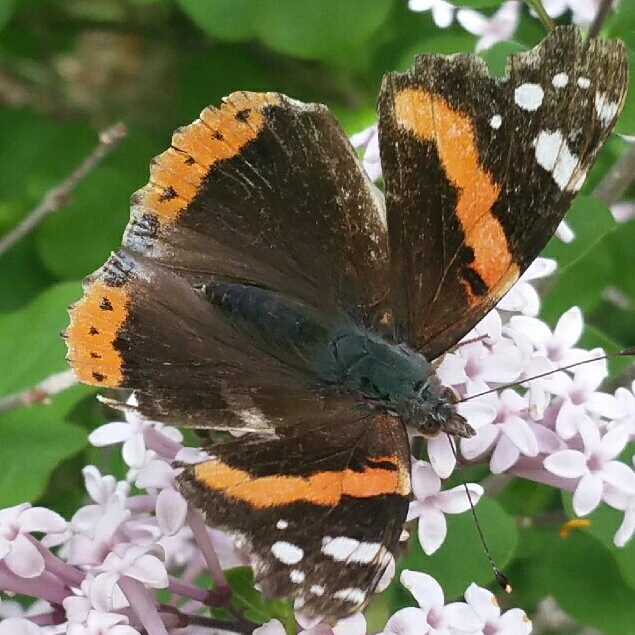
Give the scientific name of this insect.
Vanessa atalanta
